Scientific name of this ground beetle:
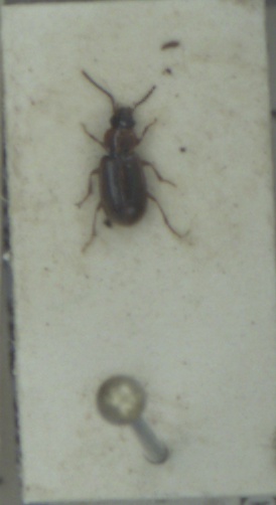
Acupalpus dubius
